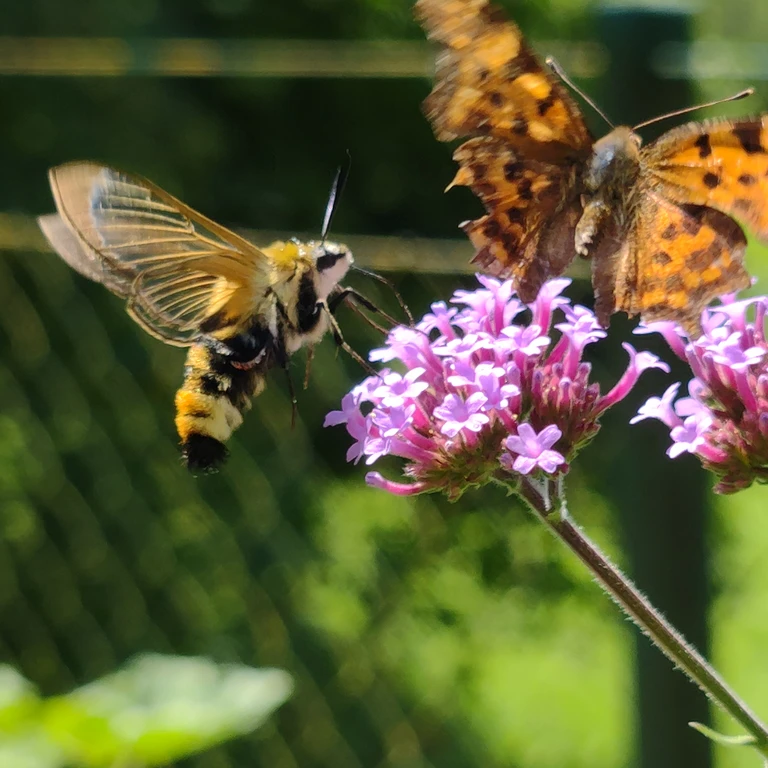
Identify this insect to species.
Polygonia c-album
